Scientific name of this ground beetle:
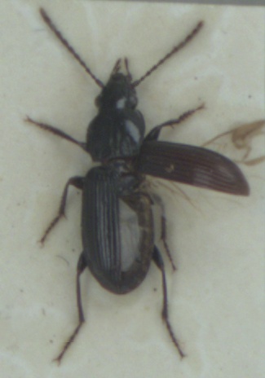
Pterostichus minor
